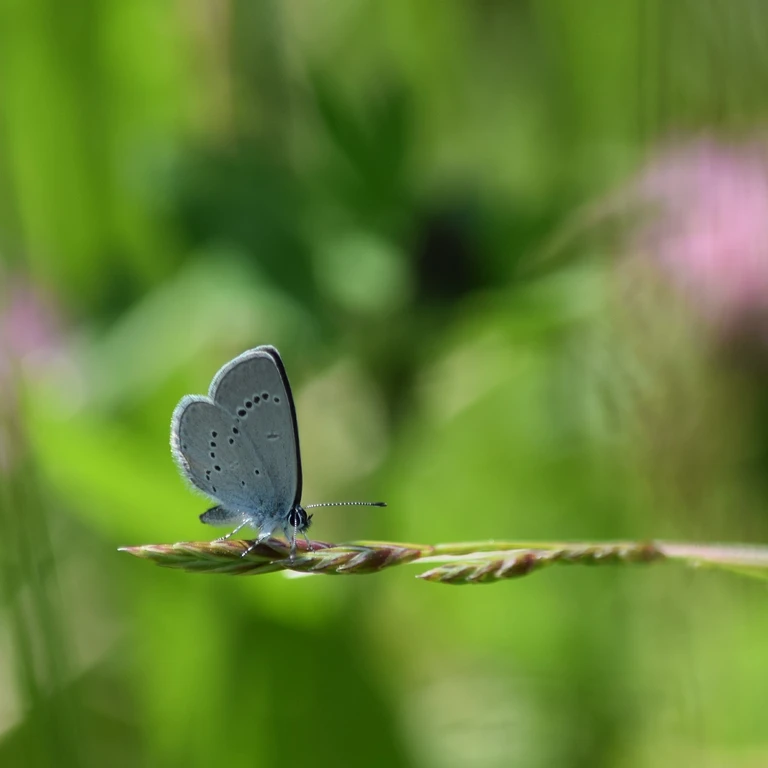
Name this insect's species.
Cupido minimus
